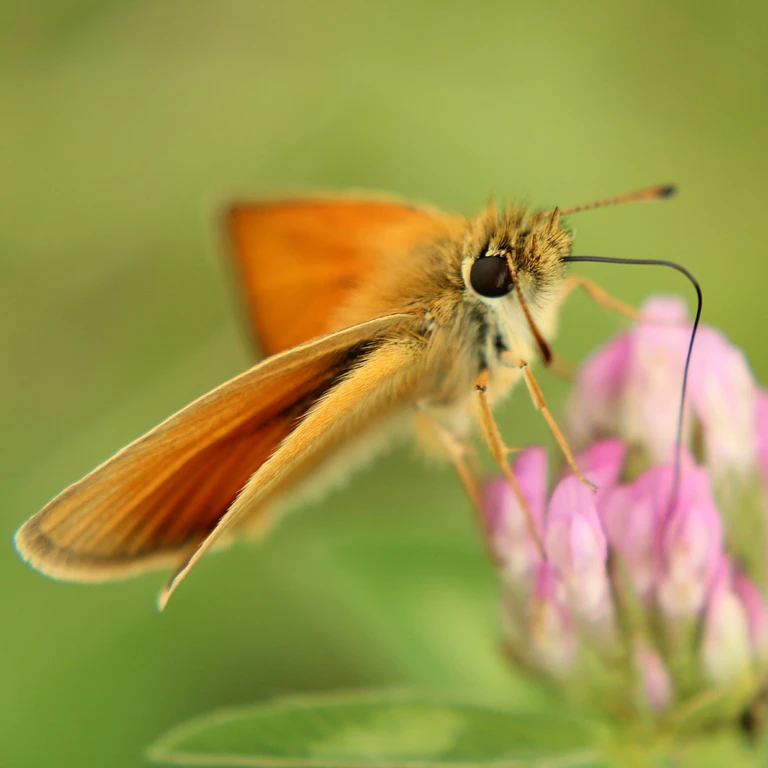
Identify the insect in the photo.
Thymelicus lineola
